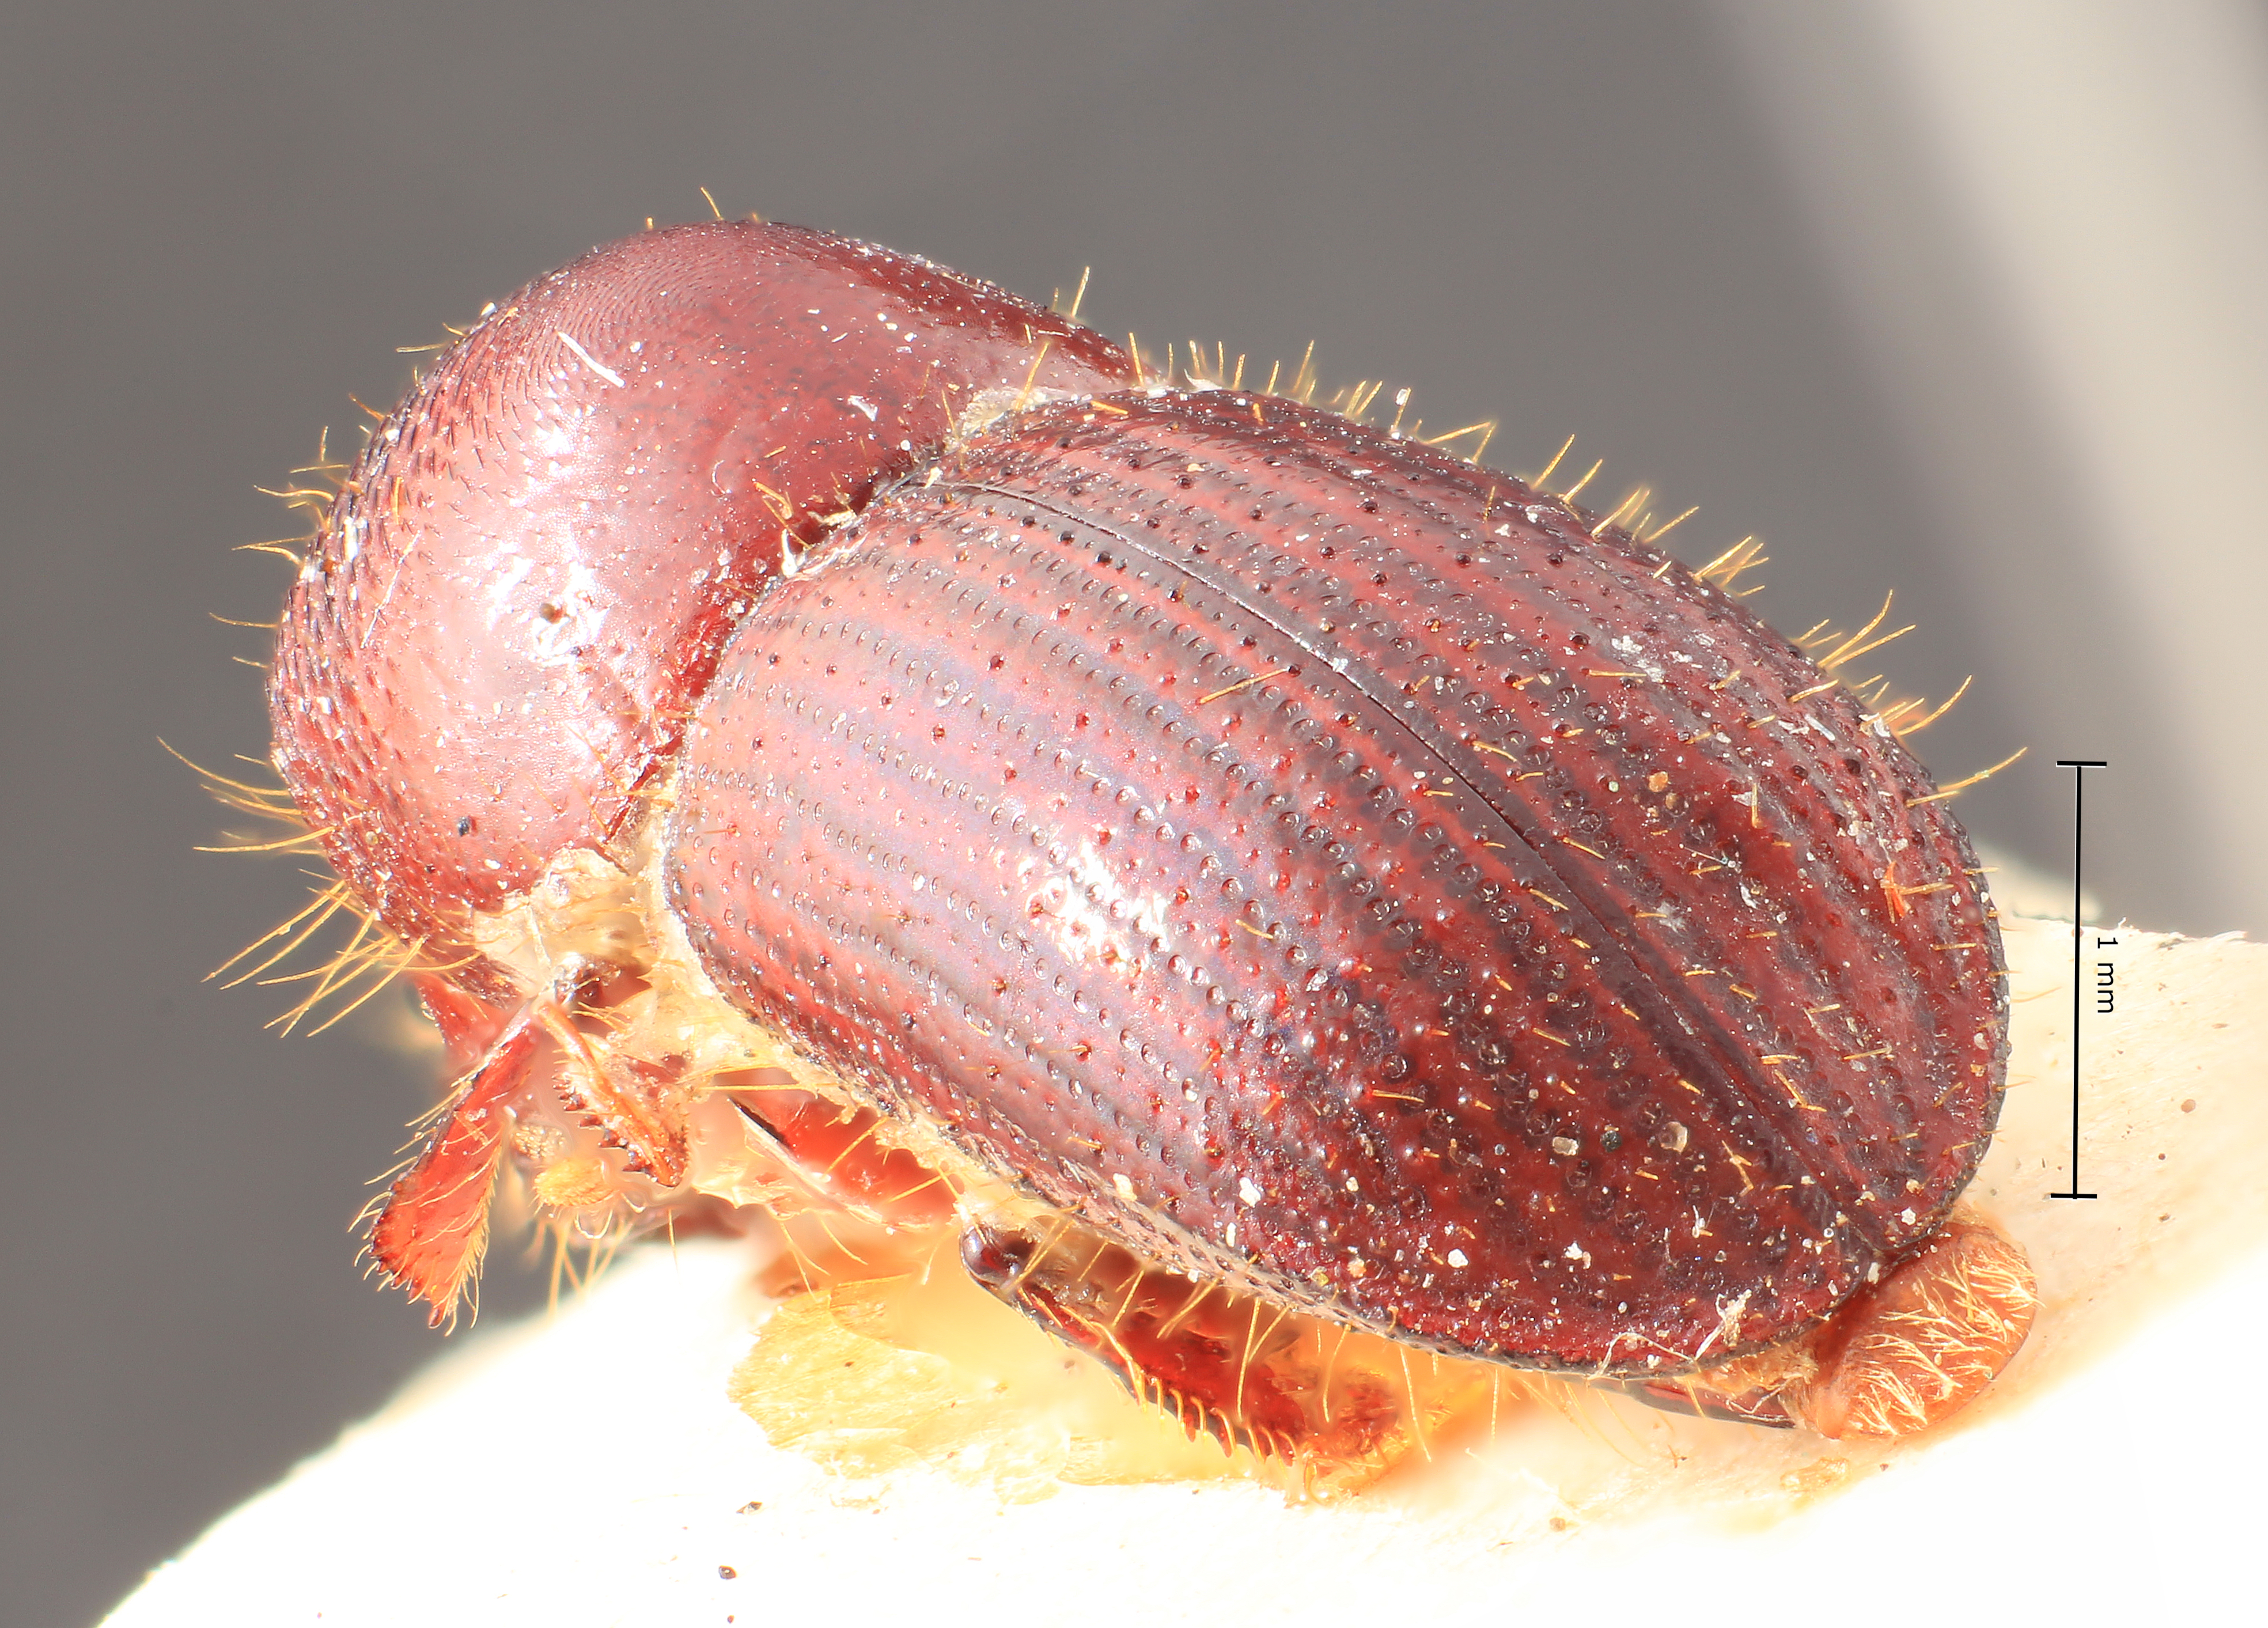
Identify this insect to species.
Xyleborus siporanus
